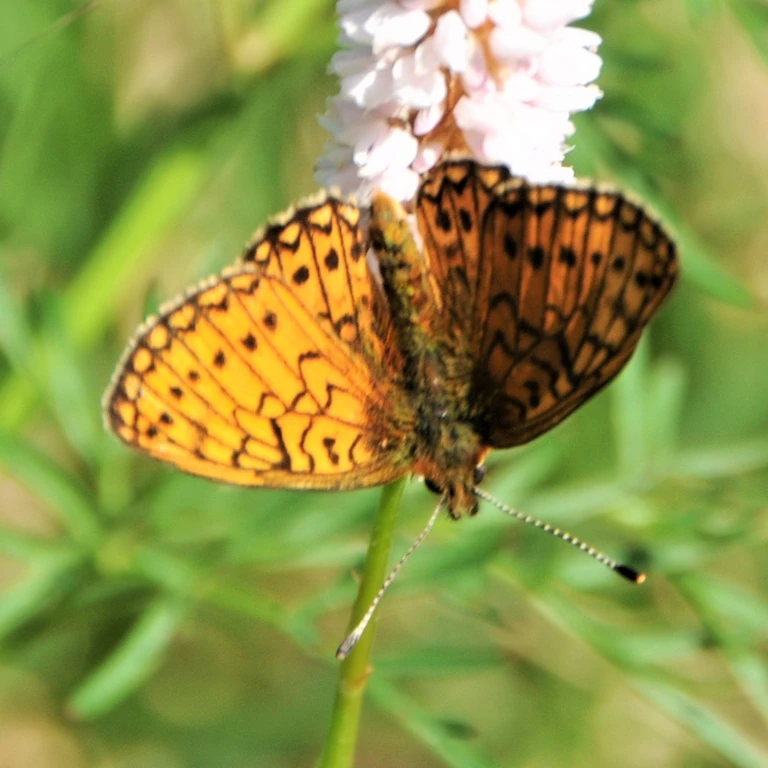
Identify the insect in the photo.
Boloria eunomia
